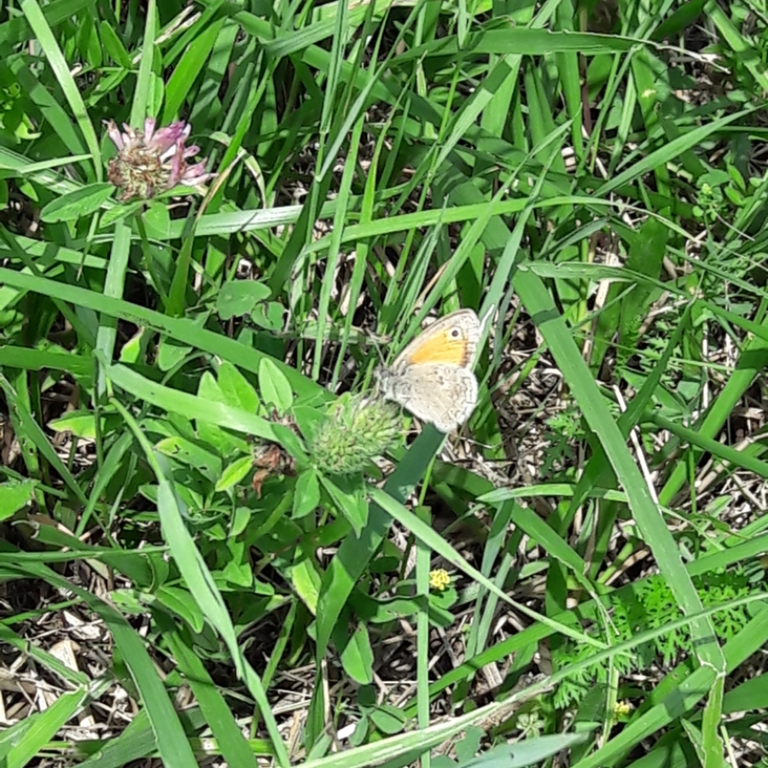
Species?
Coenonympha pamphilus
